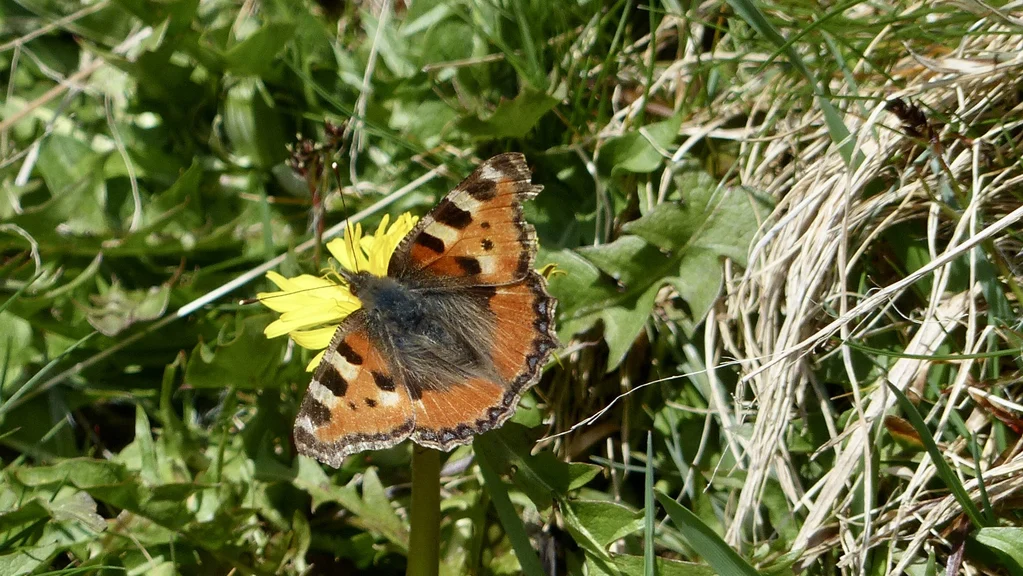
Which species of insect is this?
Aglais urticae
